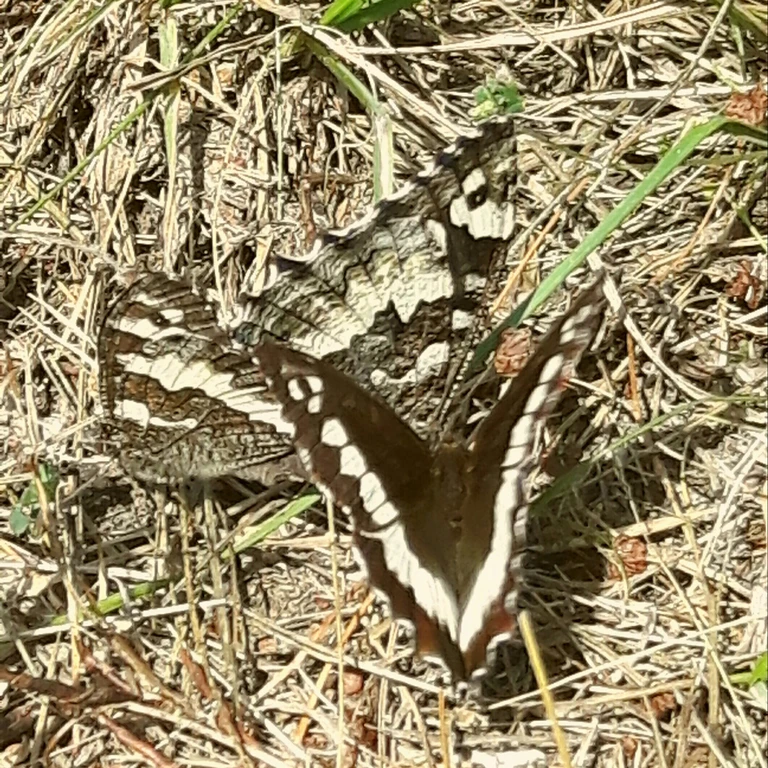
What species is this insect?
Brintesia circe
